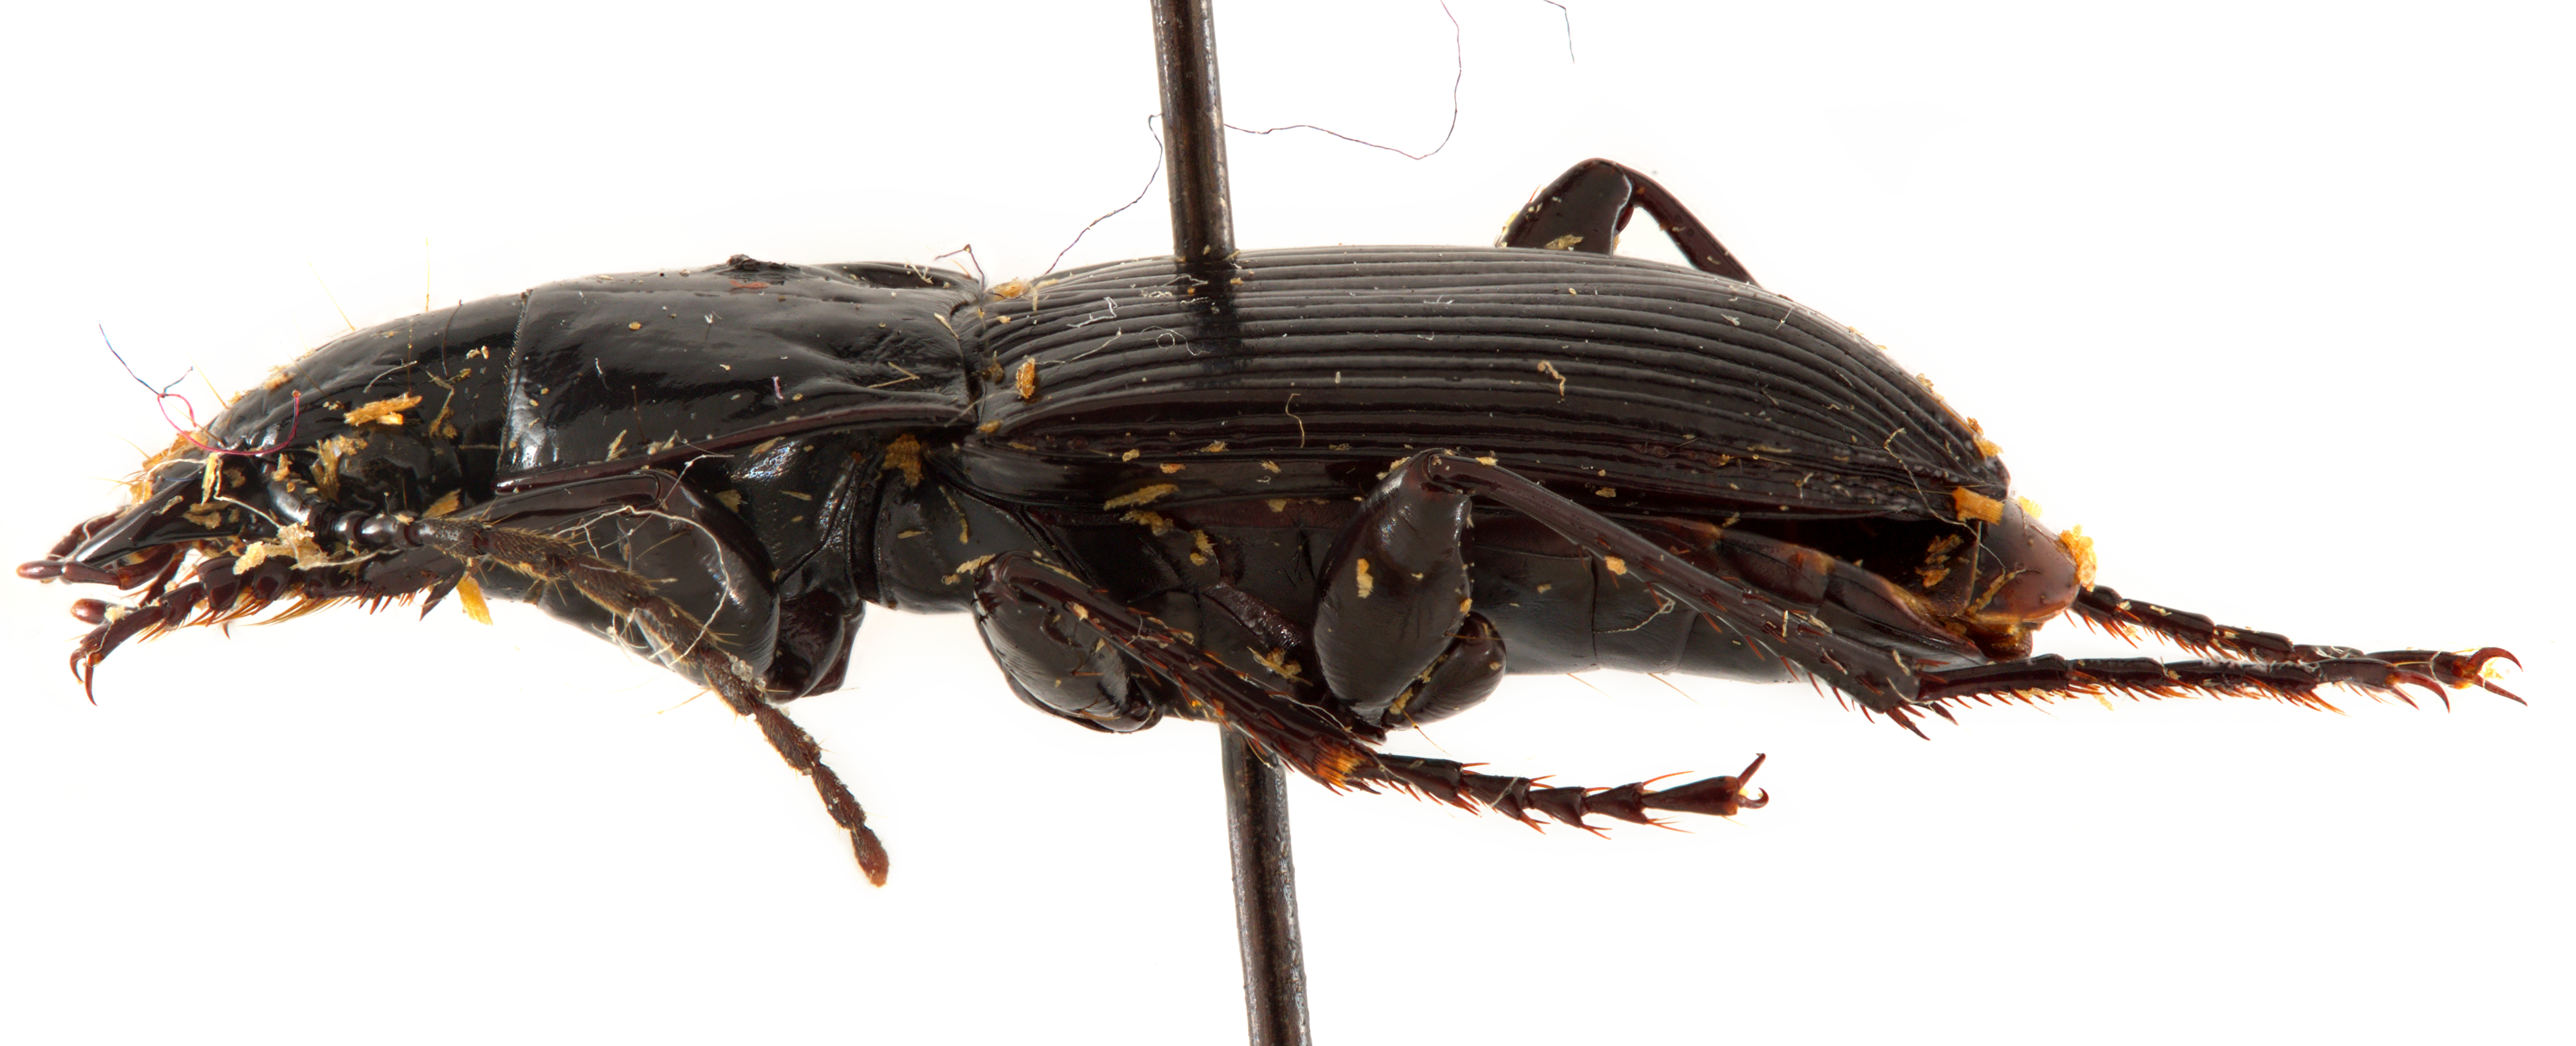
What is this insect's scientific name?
Abax pyrenaeus
